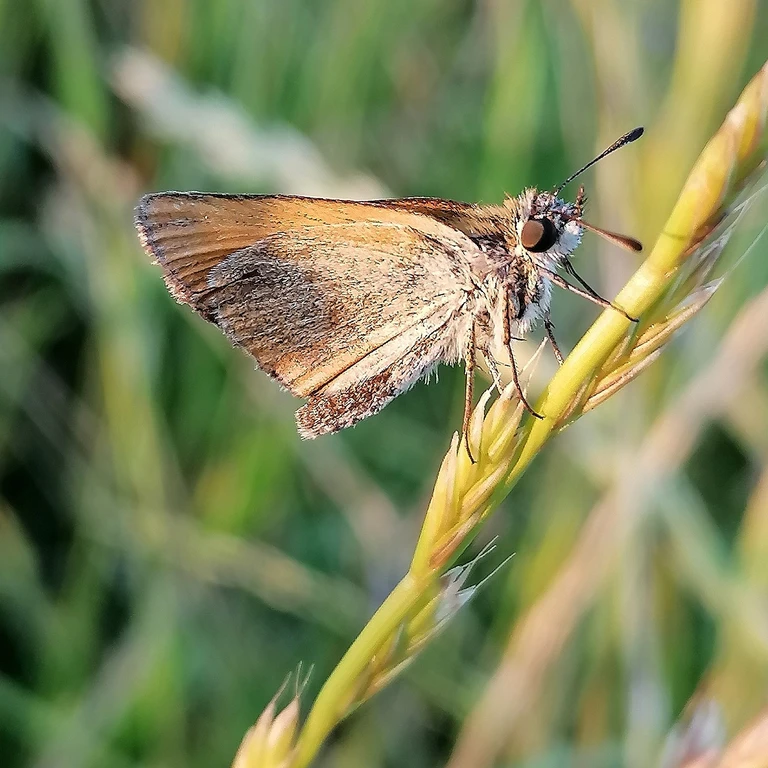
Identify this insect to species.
Thymelicus lineola
